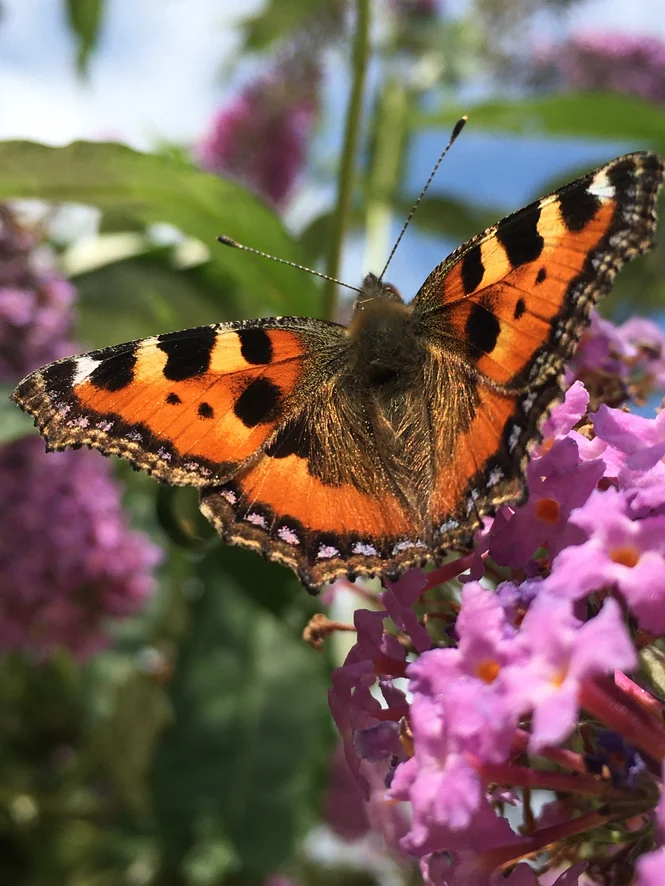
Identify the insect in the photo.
Aglais urticae
